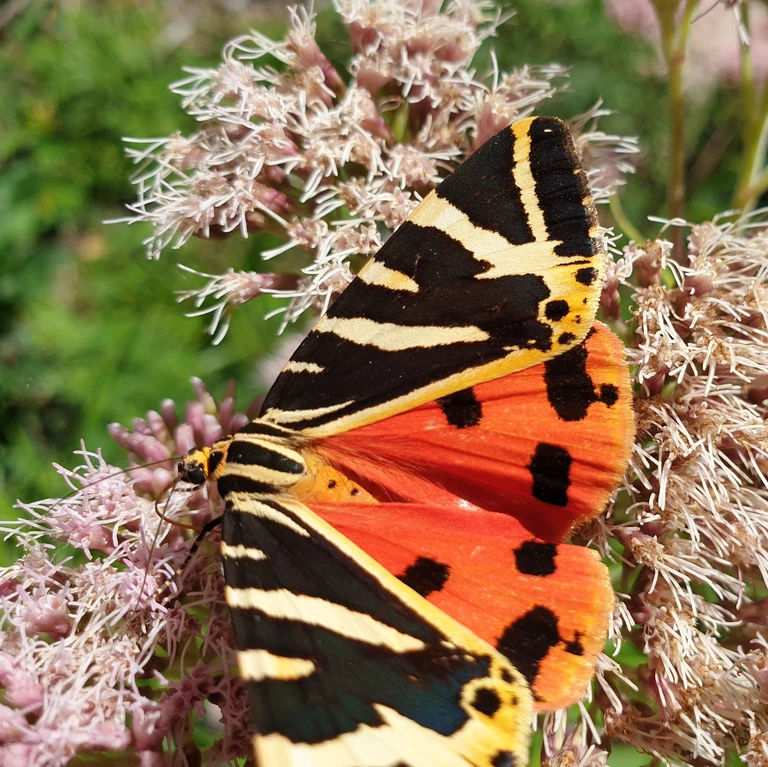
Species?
Euplagia quadripunctaria
